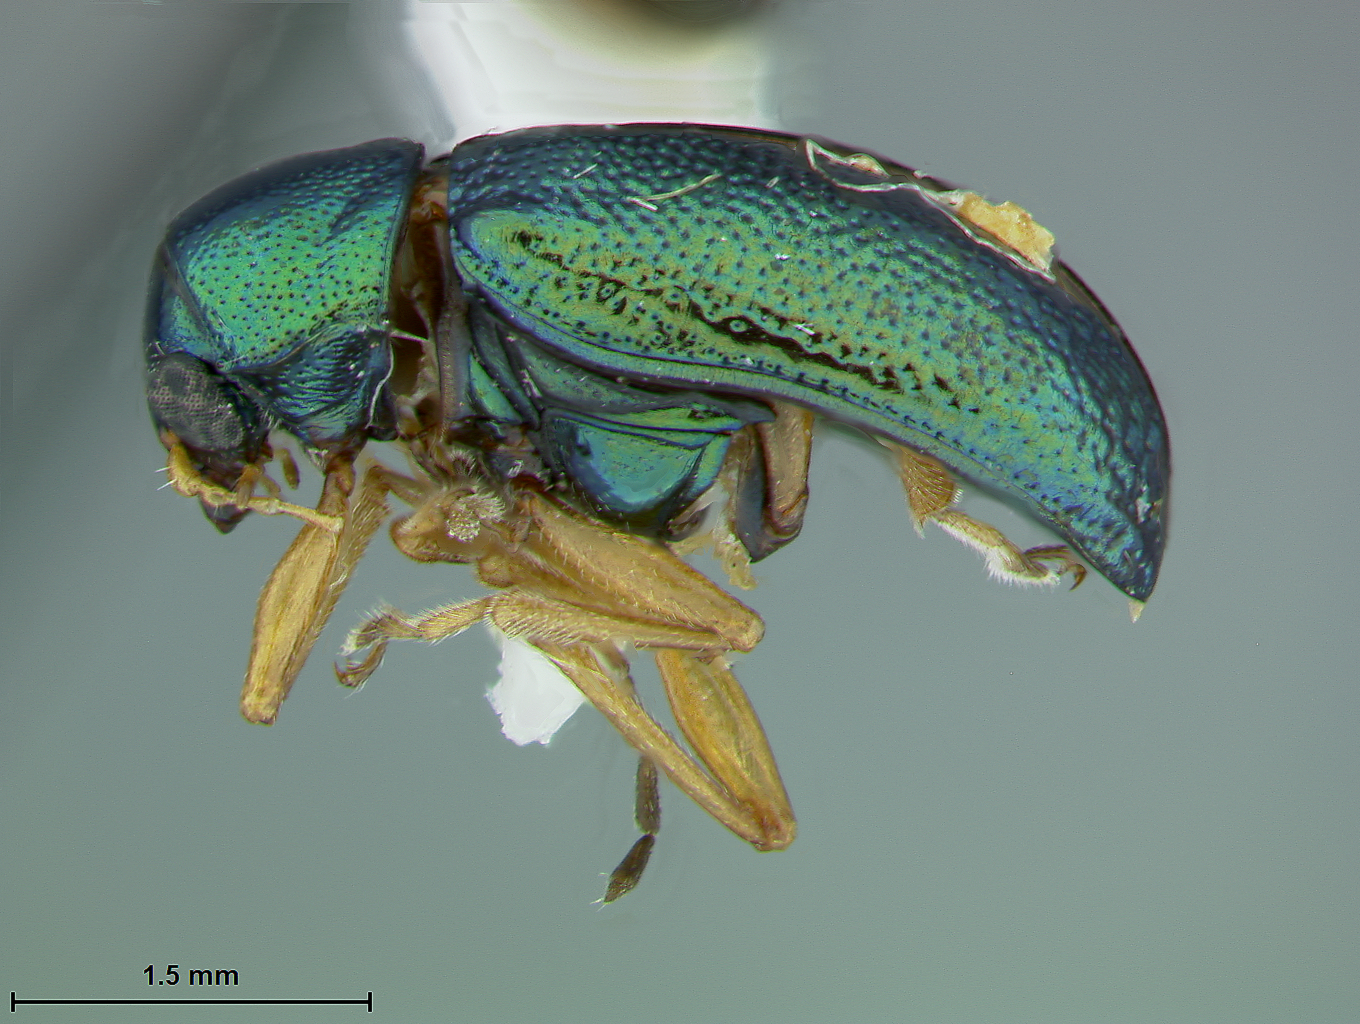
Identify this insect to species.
Colaspis cruriflava
